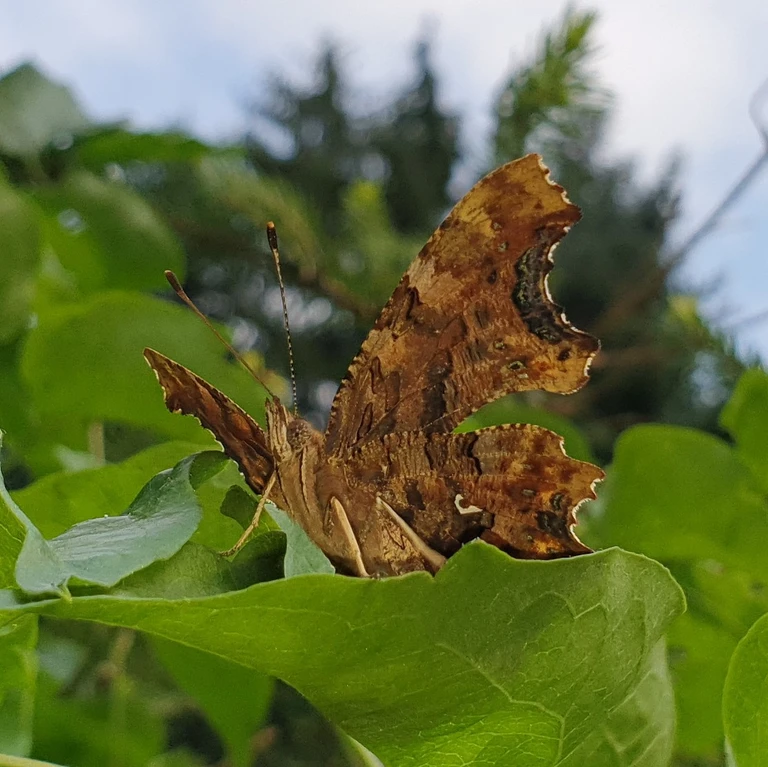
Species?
Polygonia c-album
